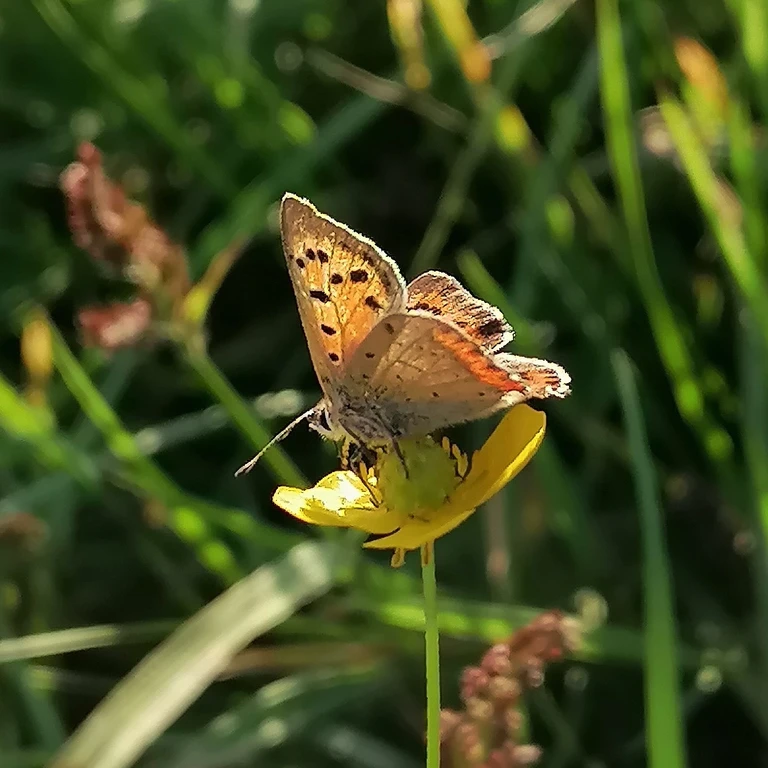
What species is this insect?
Lycaena phlaeas
